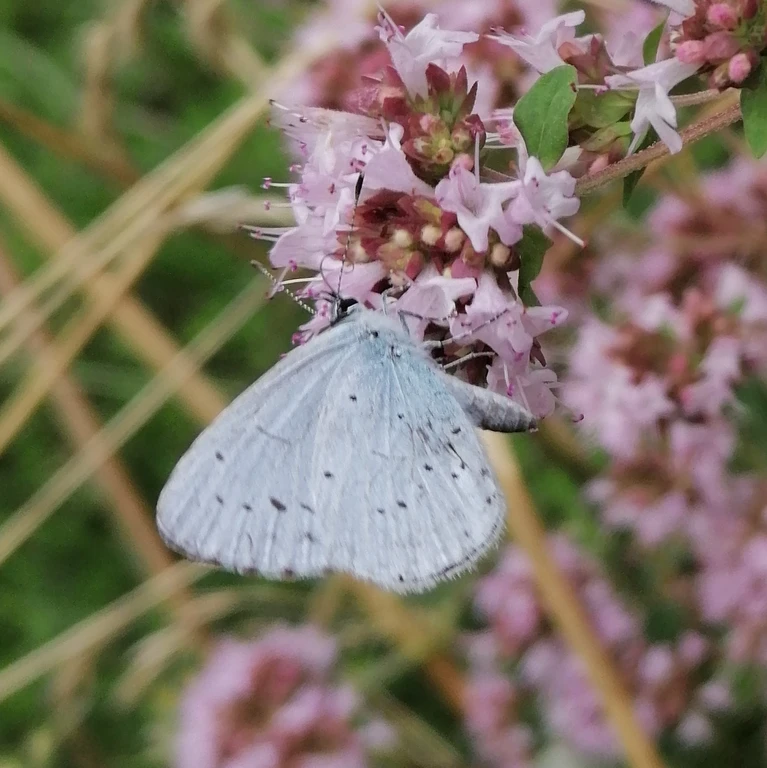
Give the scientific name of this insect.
Celastrina argiolus
